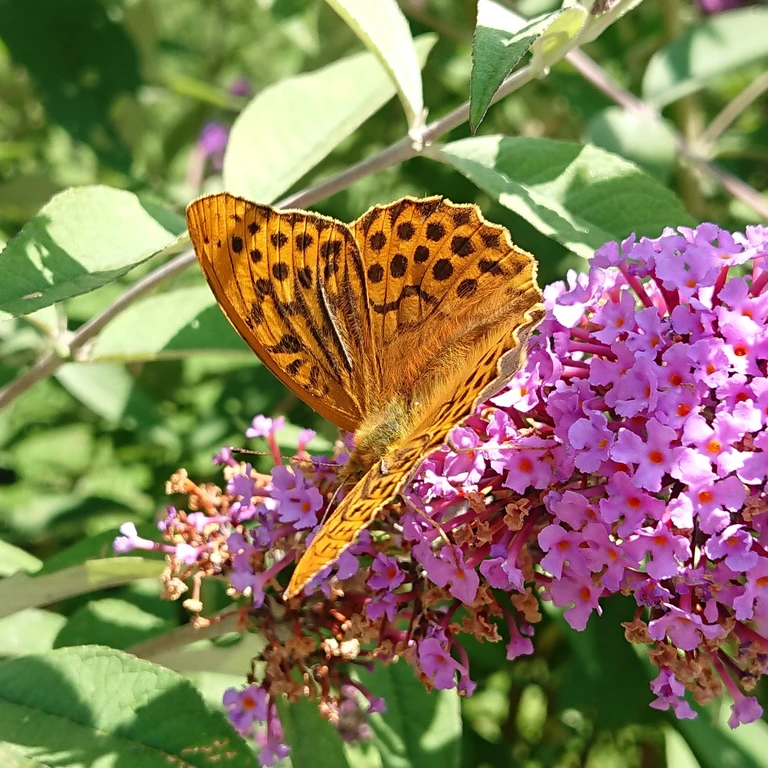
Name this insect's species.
Argynnis paphia
